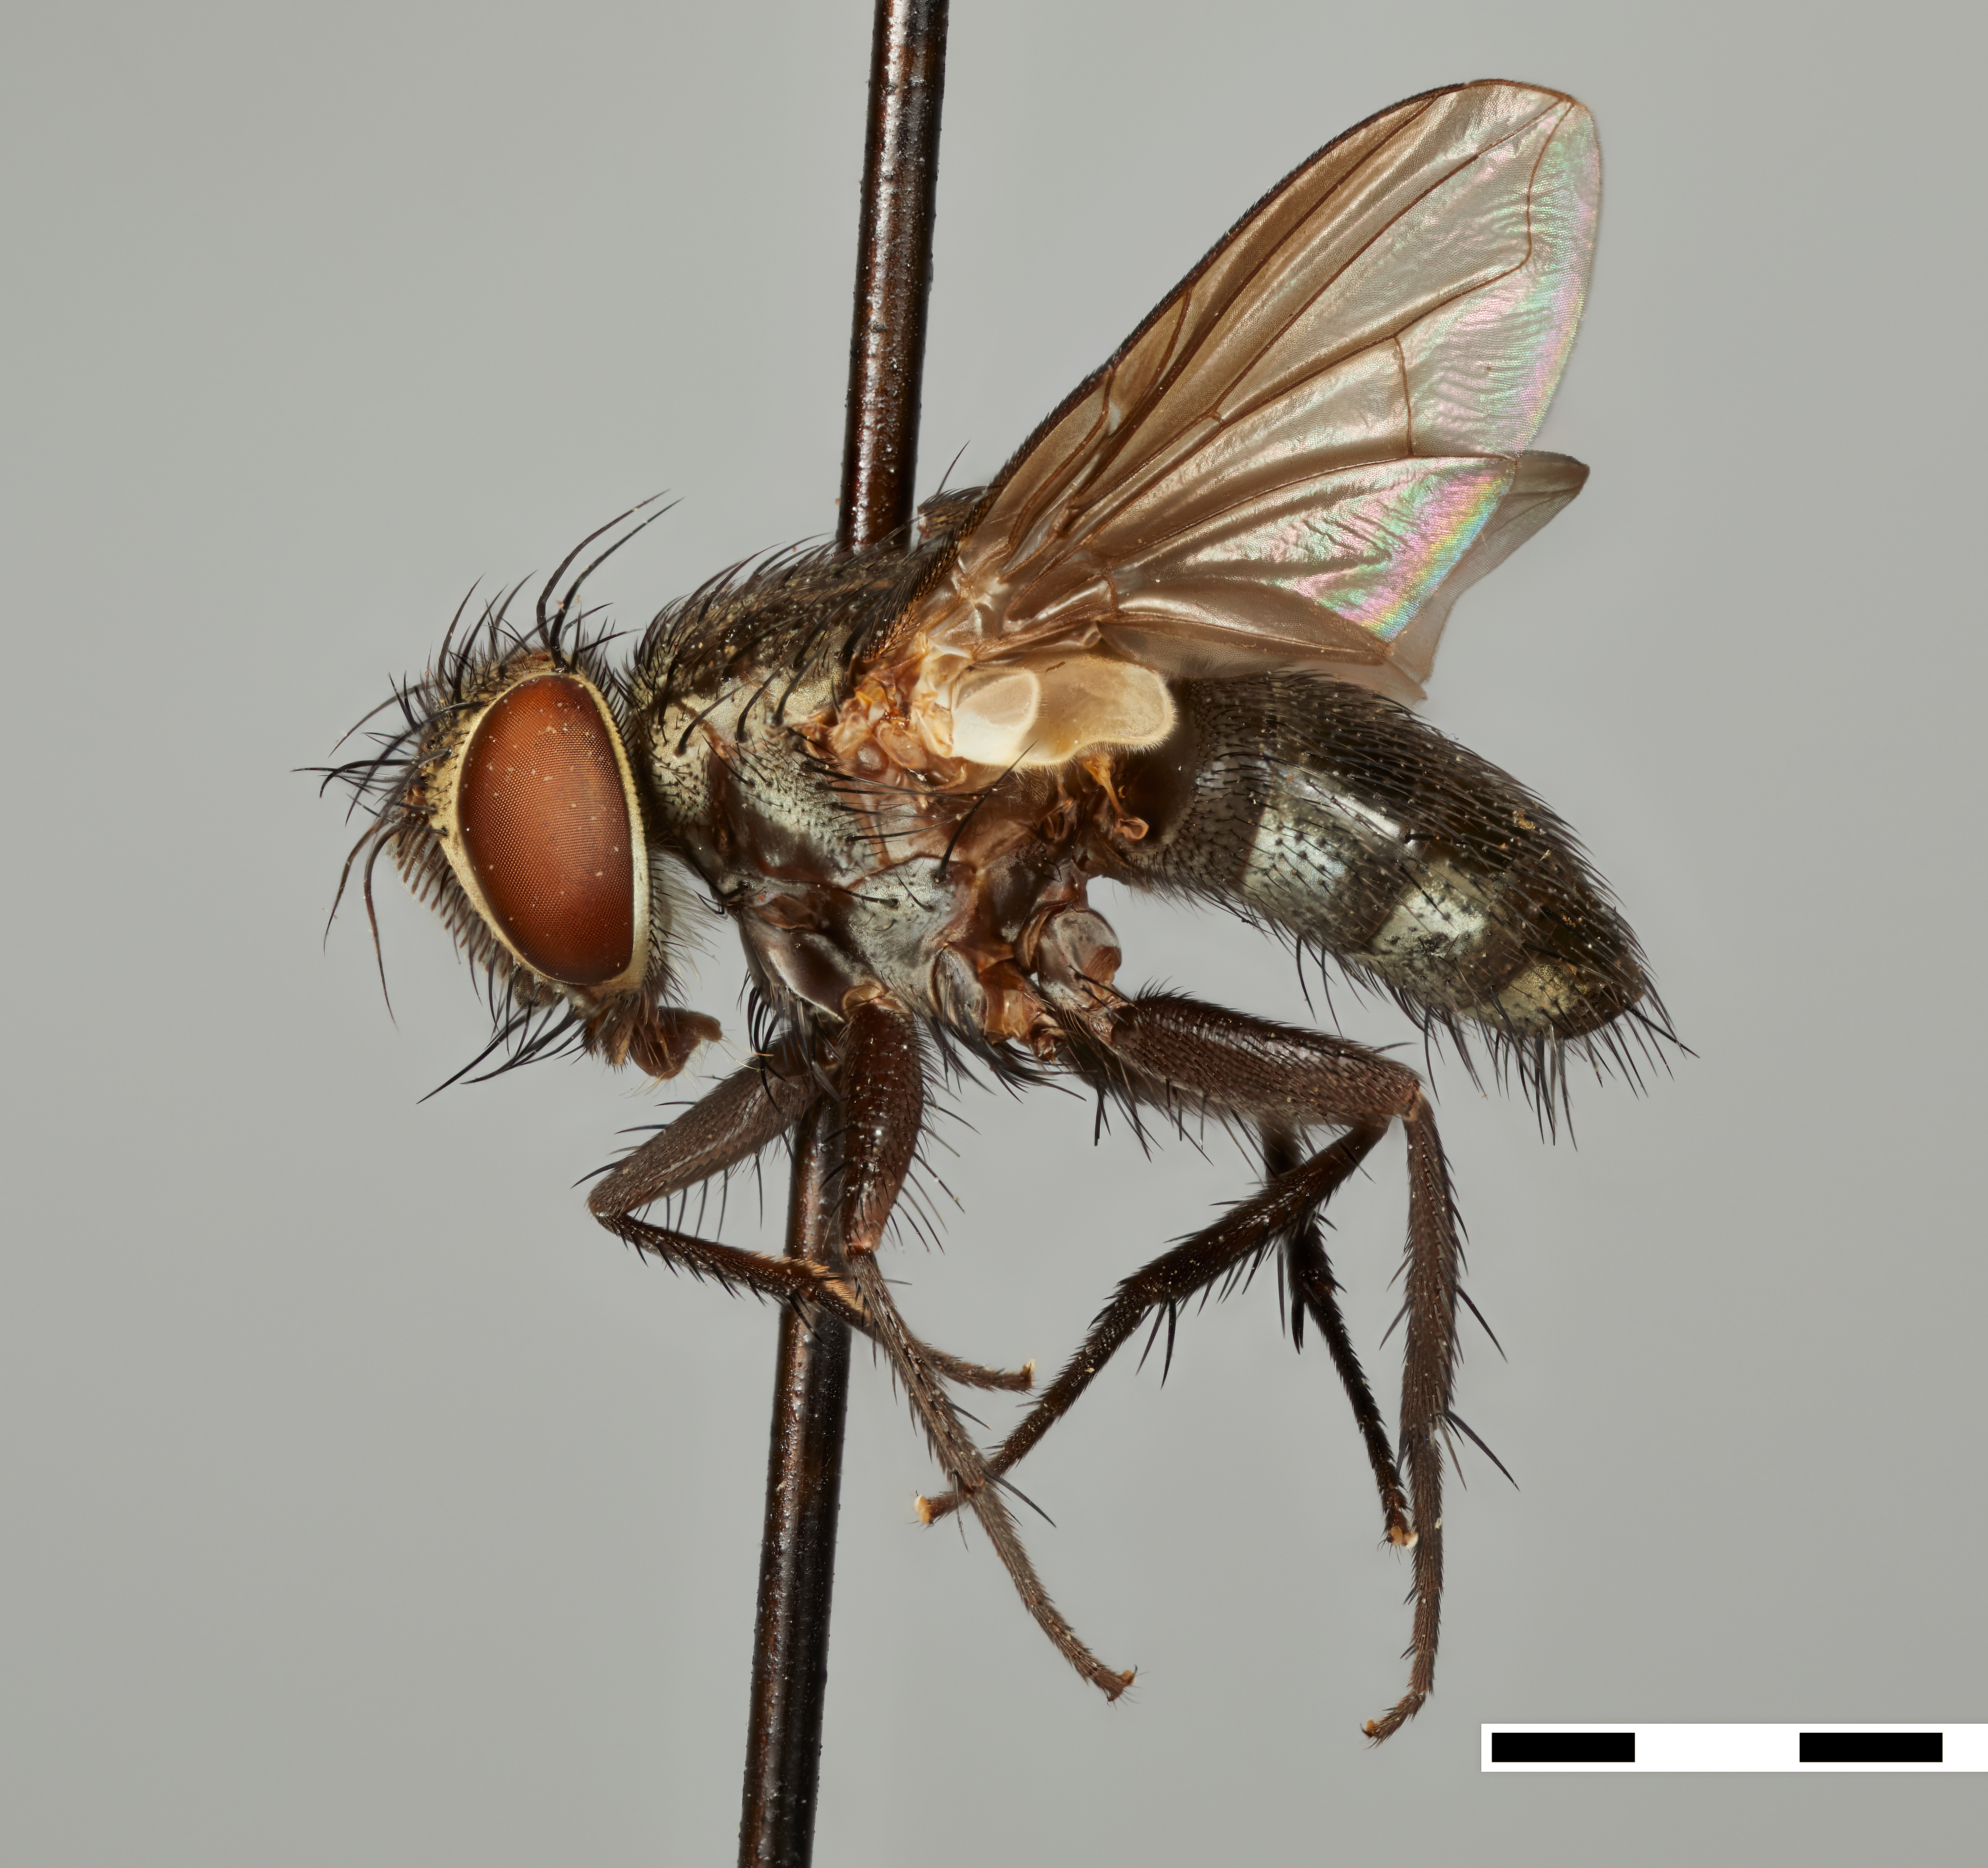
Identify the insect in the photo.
Ucayalimyia antlerata
